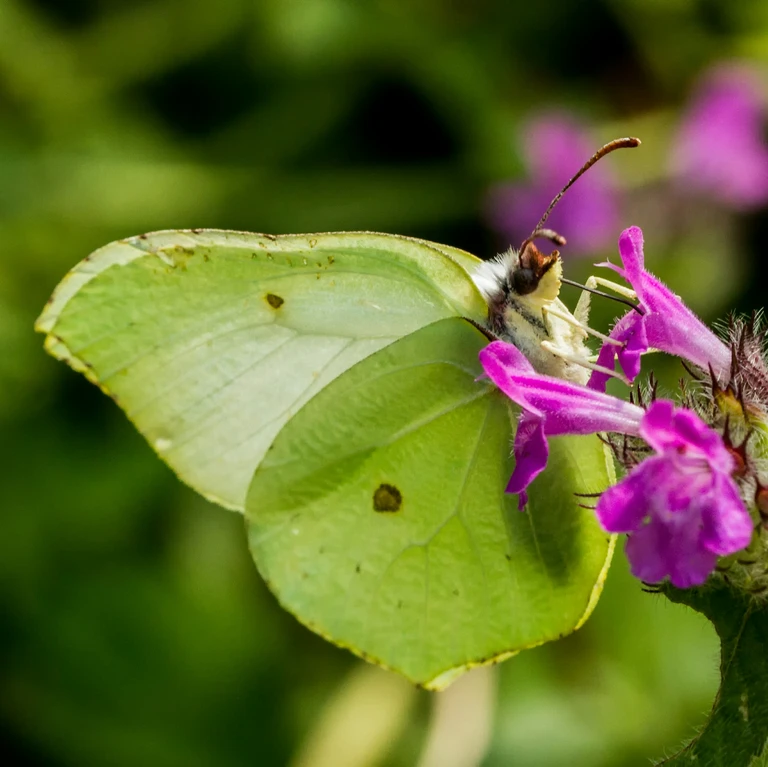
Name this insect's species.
Gonepteryx rhamni
